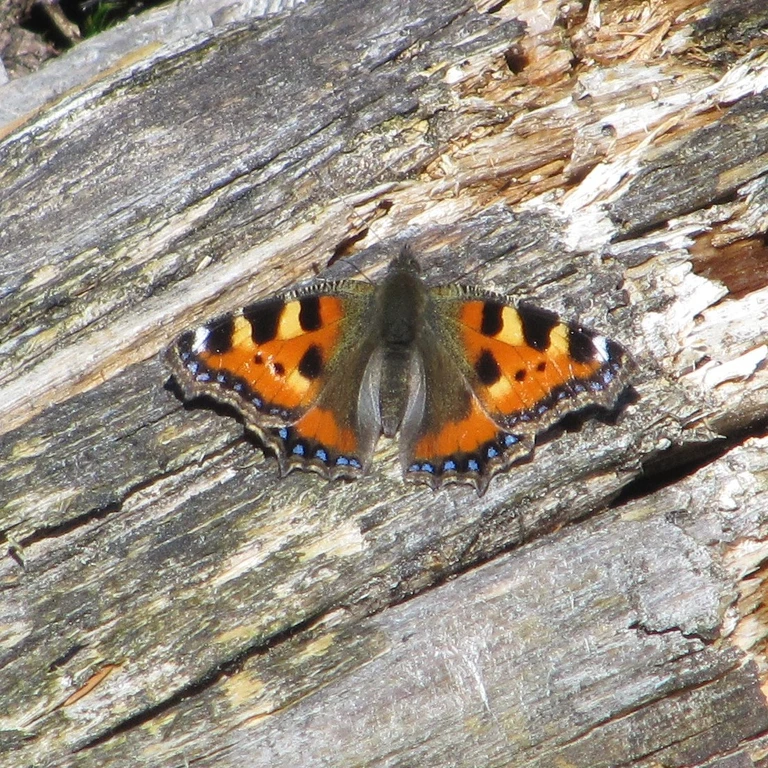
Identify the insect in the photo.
Aglais urticae
